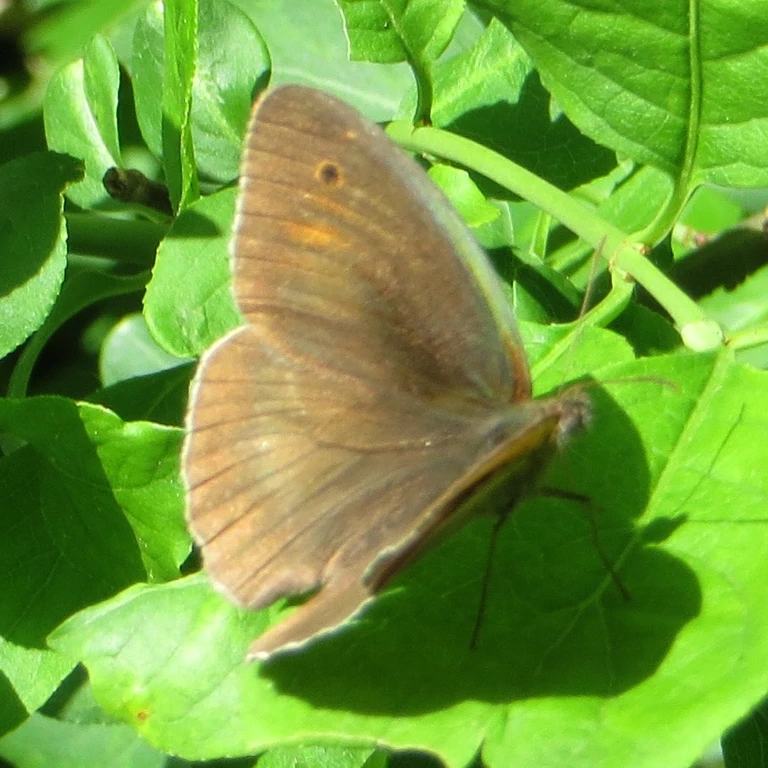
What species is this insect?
Maniola jurtina
